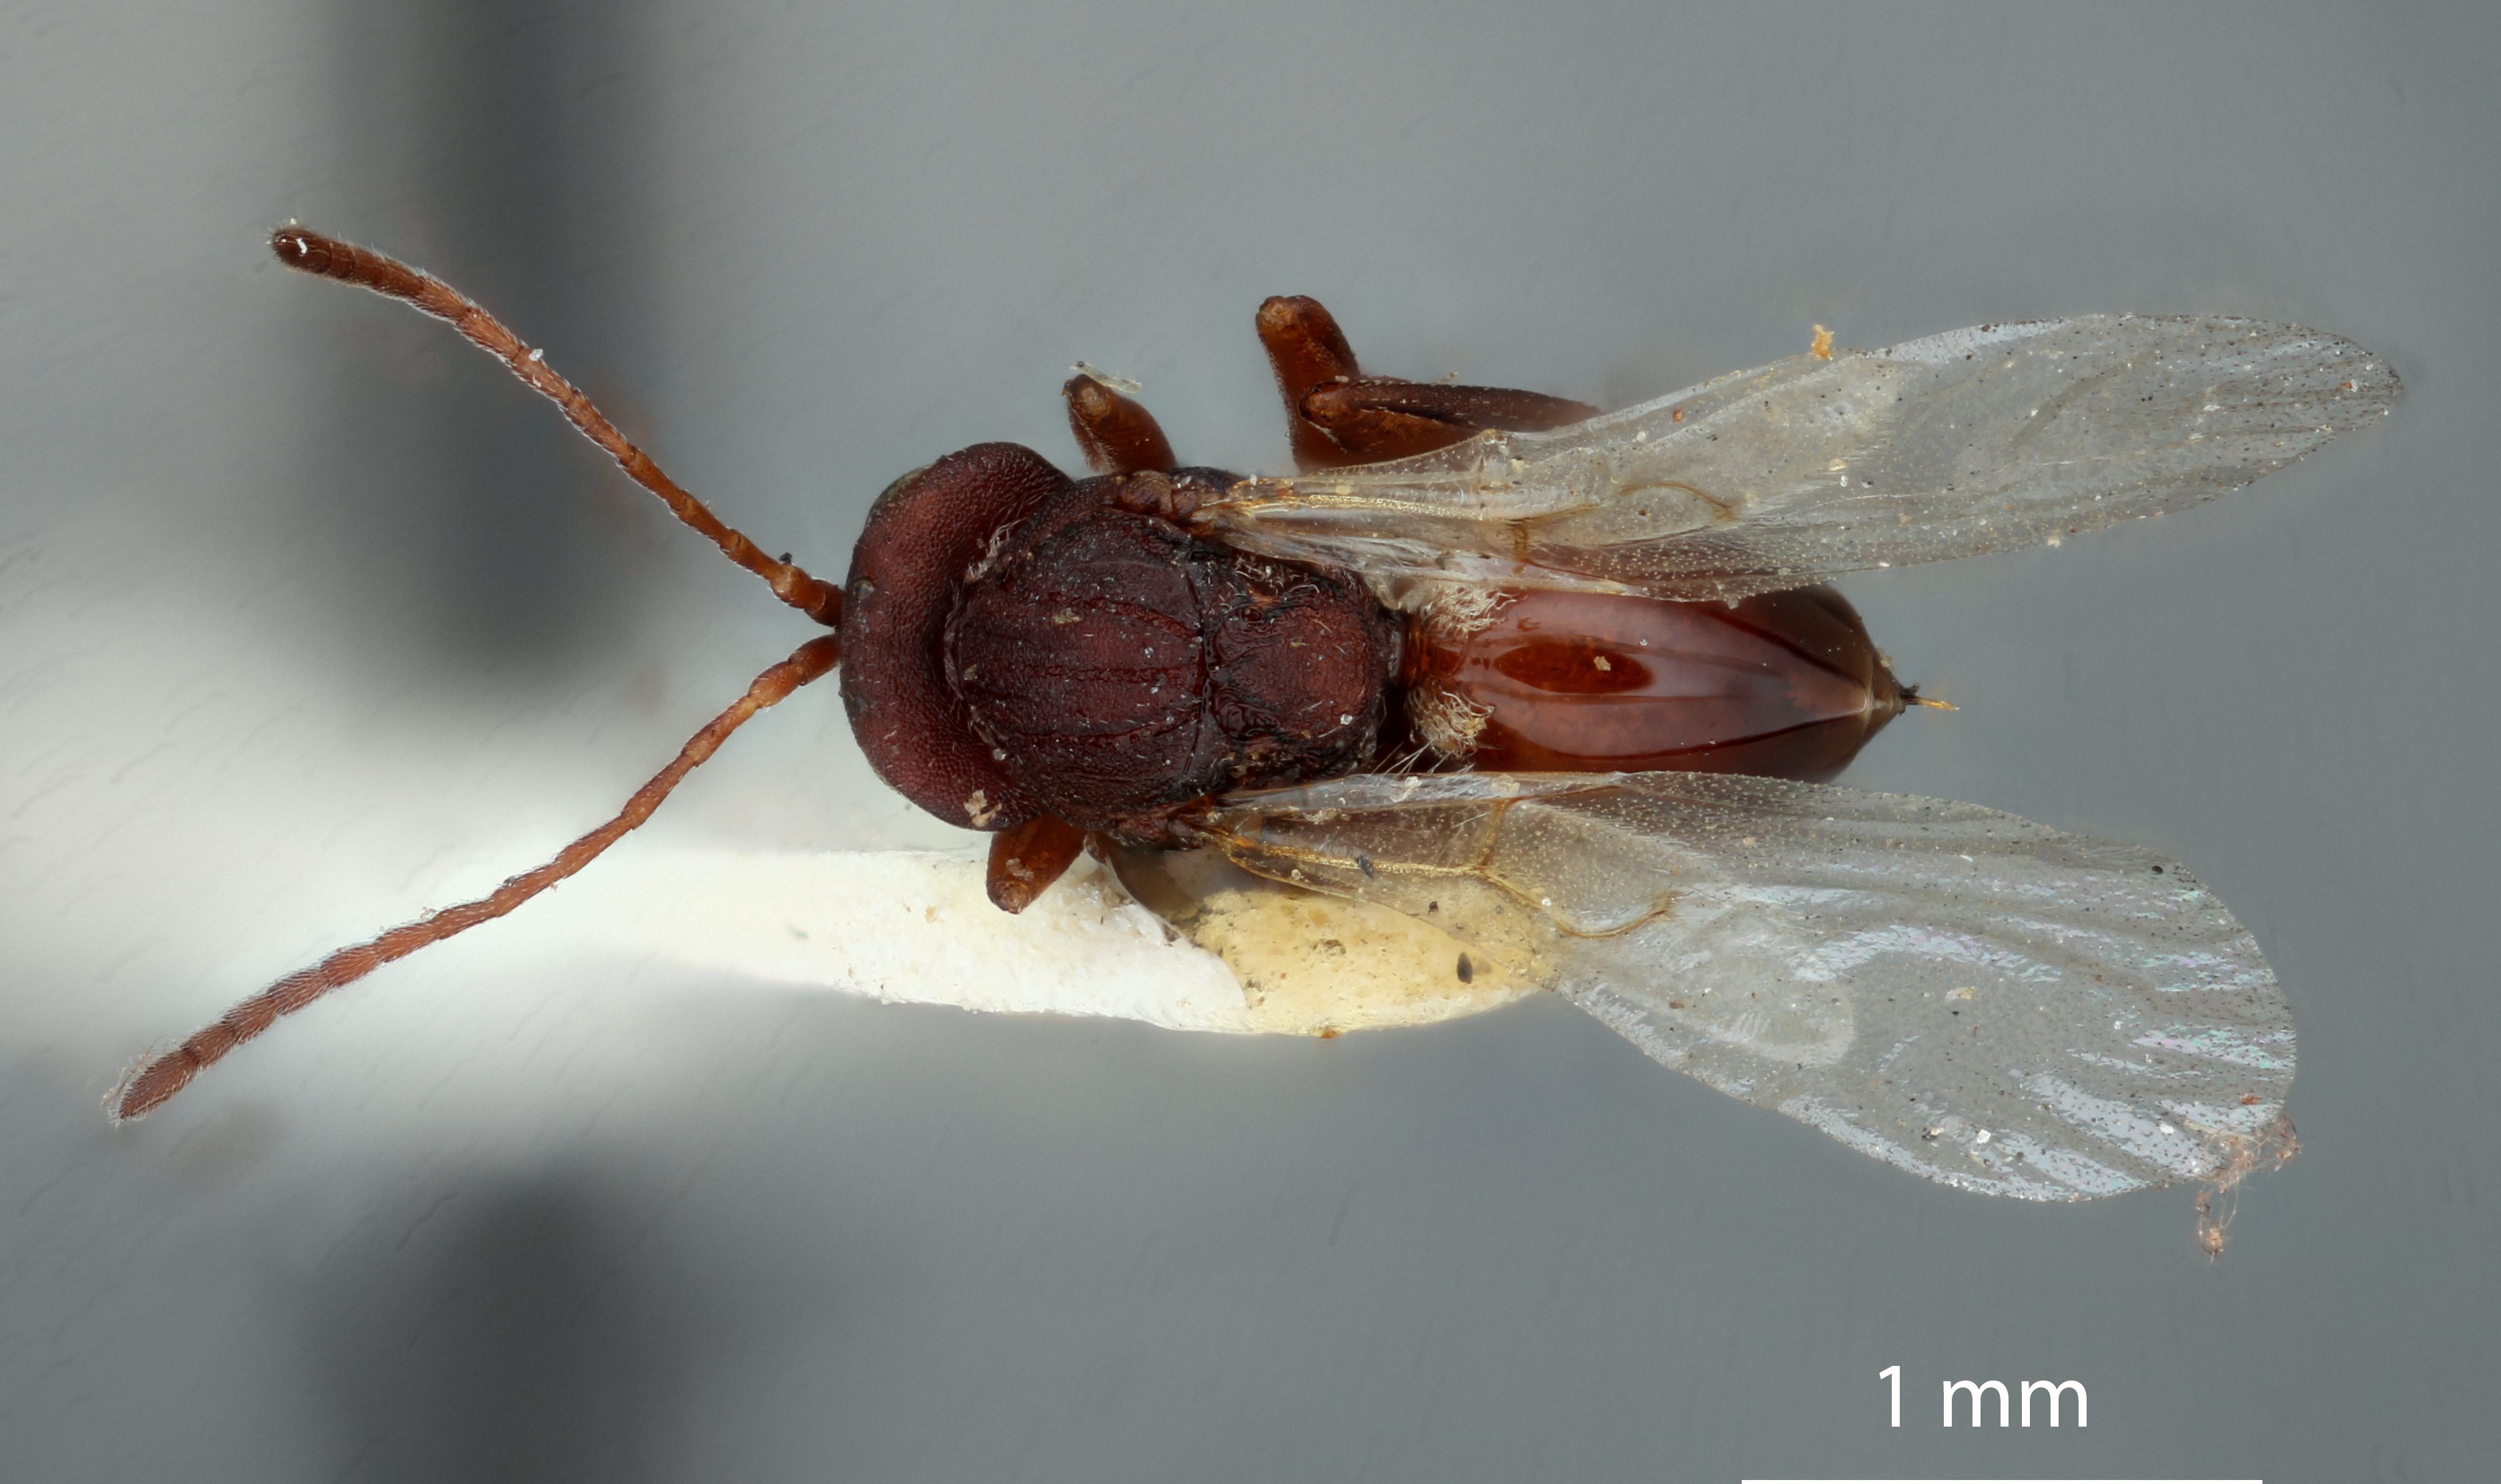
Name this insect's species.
Callirhytis cryptica
